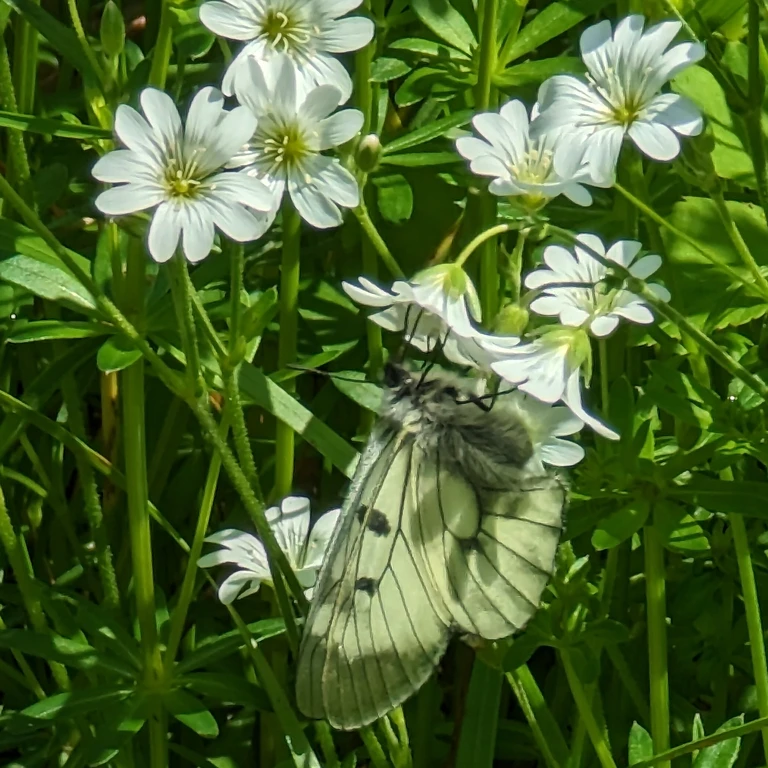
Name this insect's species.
Parnassius mnemosyne
